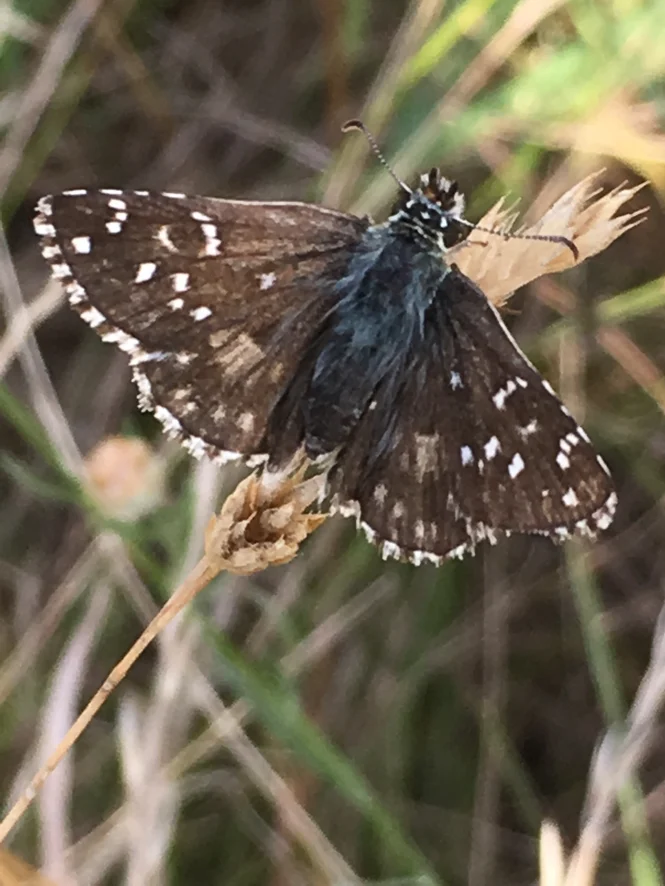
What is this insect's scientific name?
Pyrgus armoricanus
